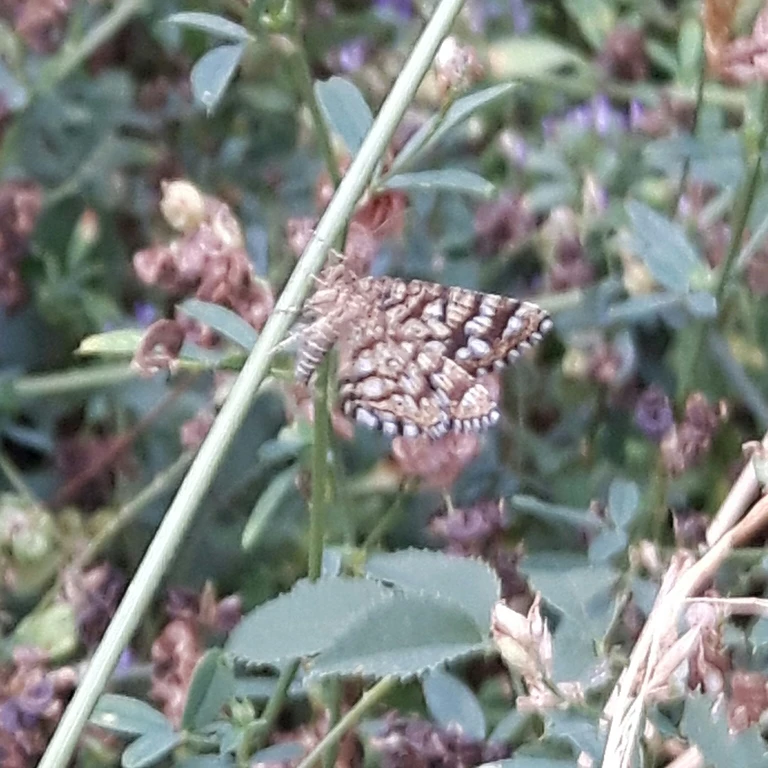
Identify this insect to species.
Chiasmia clathrata
